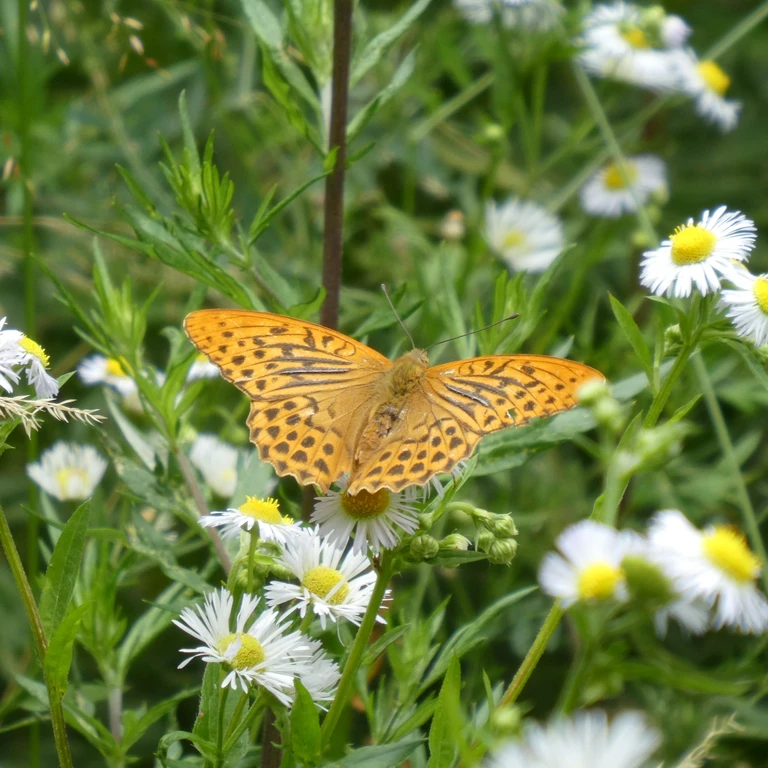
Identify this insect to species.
Argynnis paphia
